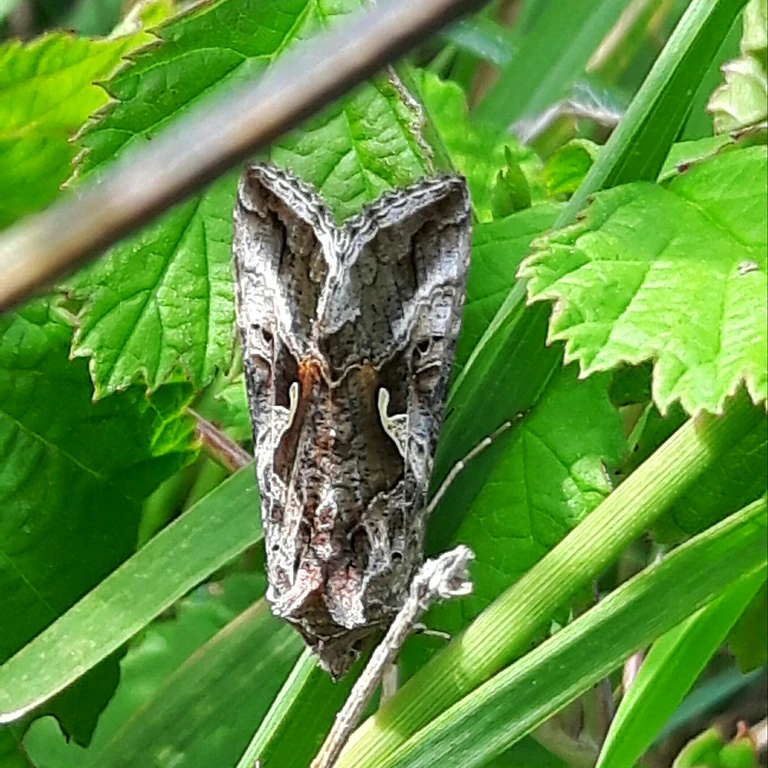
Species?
Autographa gamma
